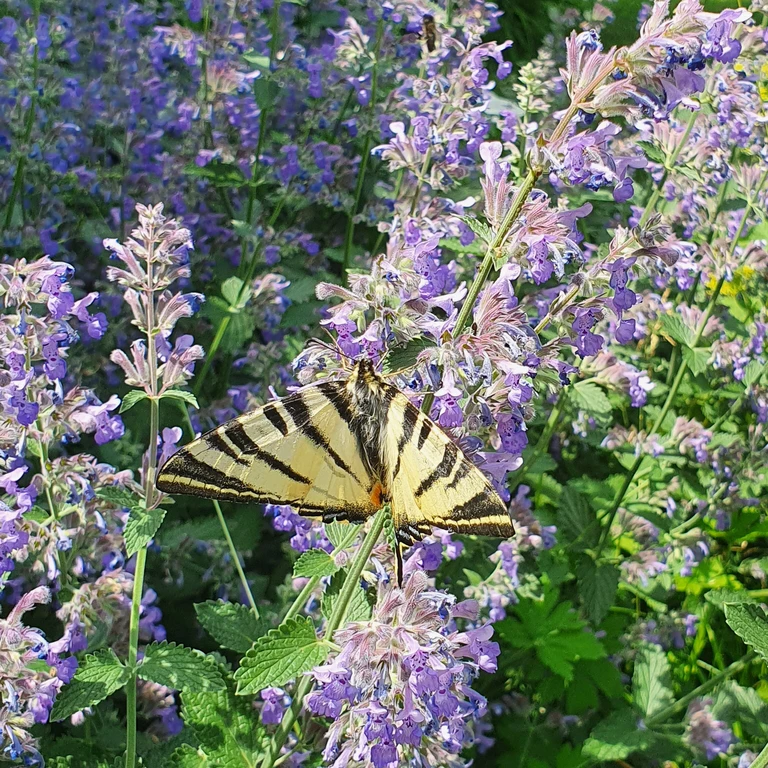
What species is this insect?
Iphiclides podalirius
